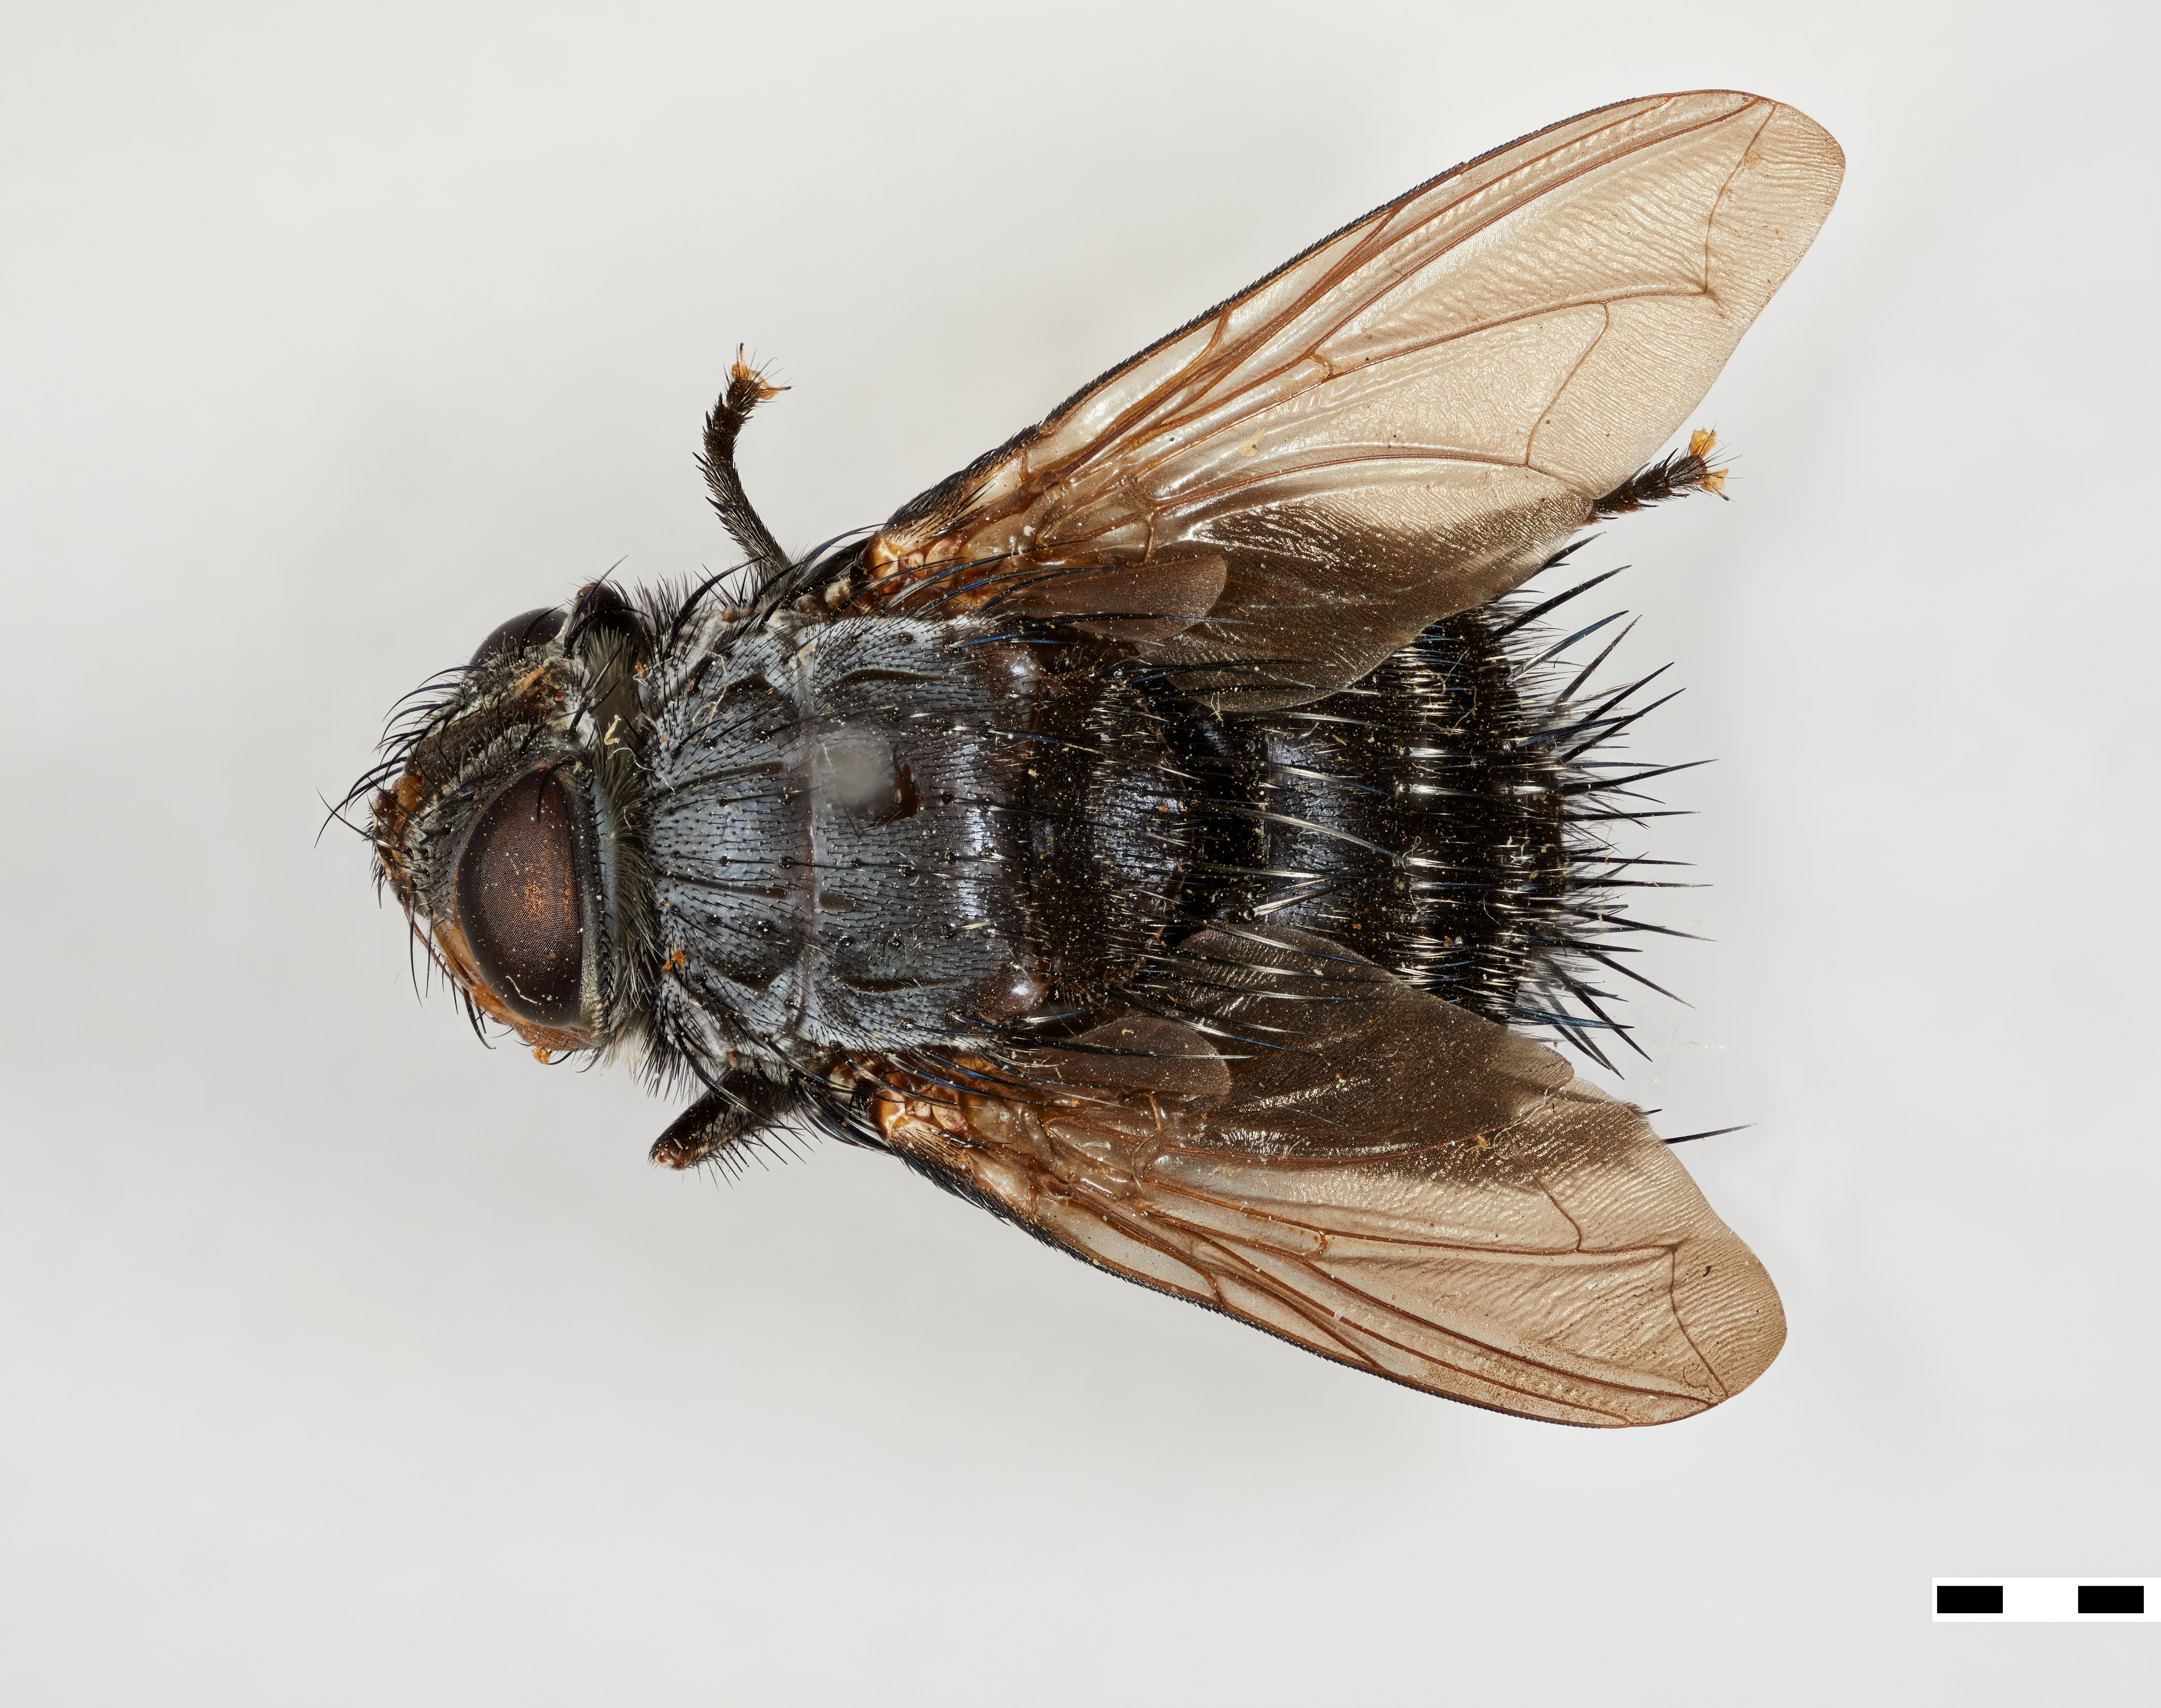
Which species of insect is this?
Belvosia manni
